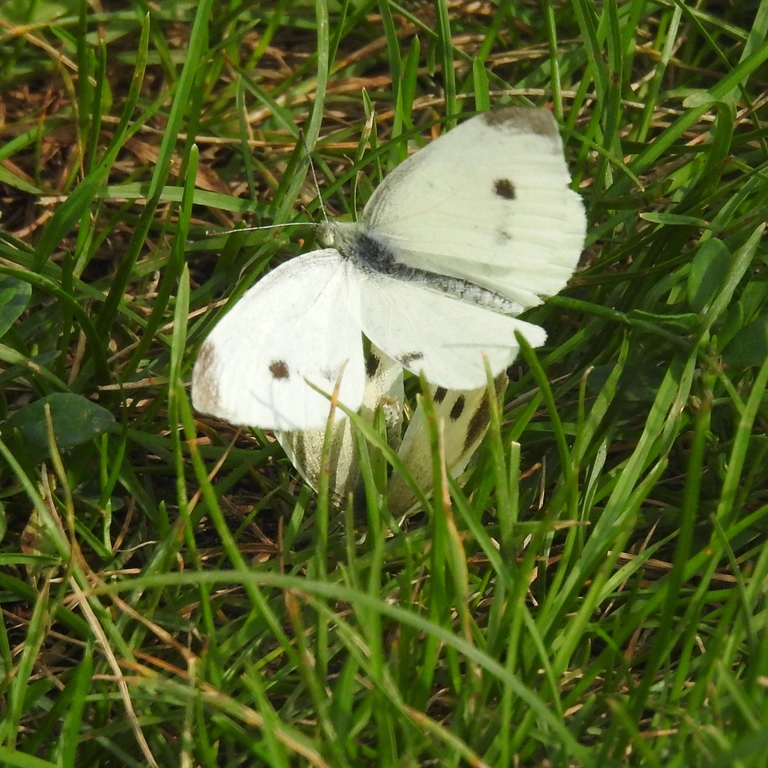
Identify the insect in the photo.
Pieris rapae
